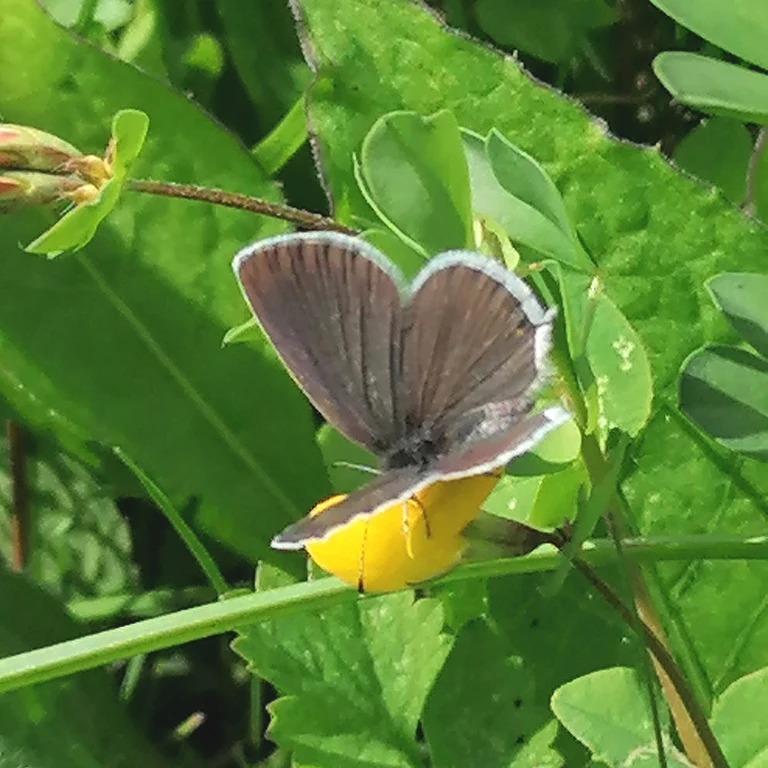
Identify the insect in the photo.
Cupido argiades (also Elkalyce argiades)
